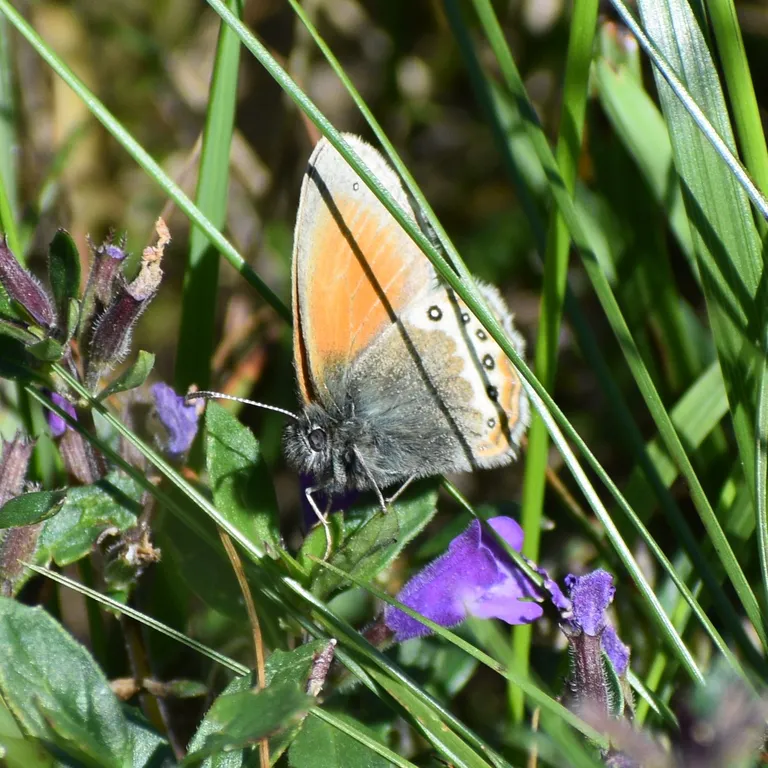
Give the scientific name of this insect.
Coenonympha gardetta
